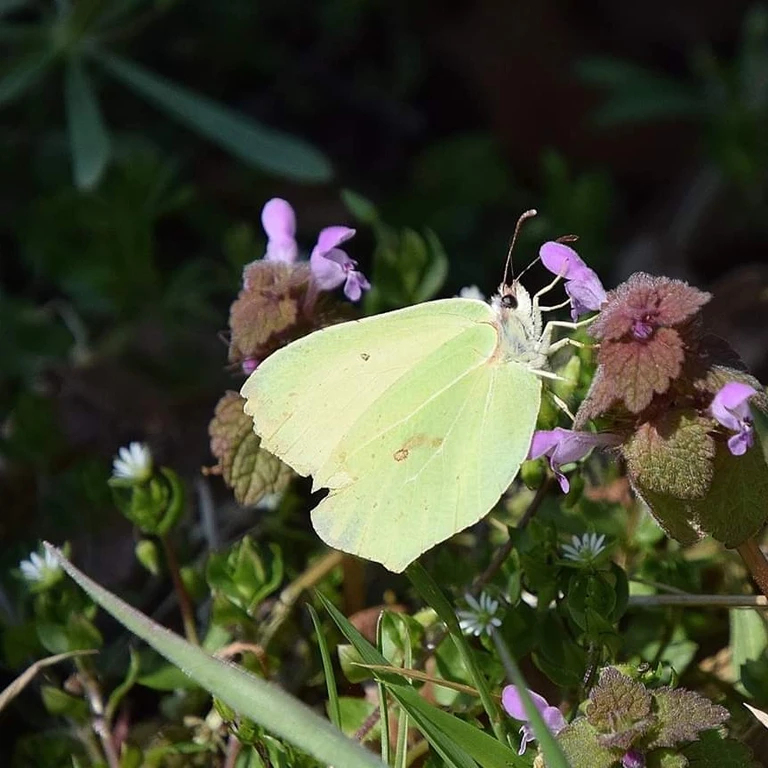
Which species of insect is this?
Gonepteryx rhamni
